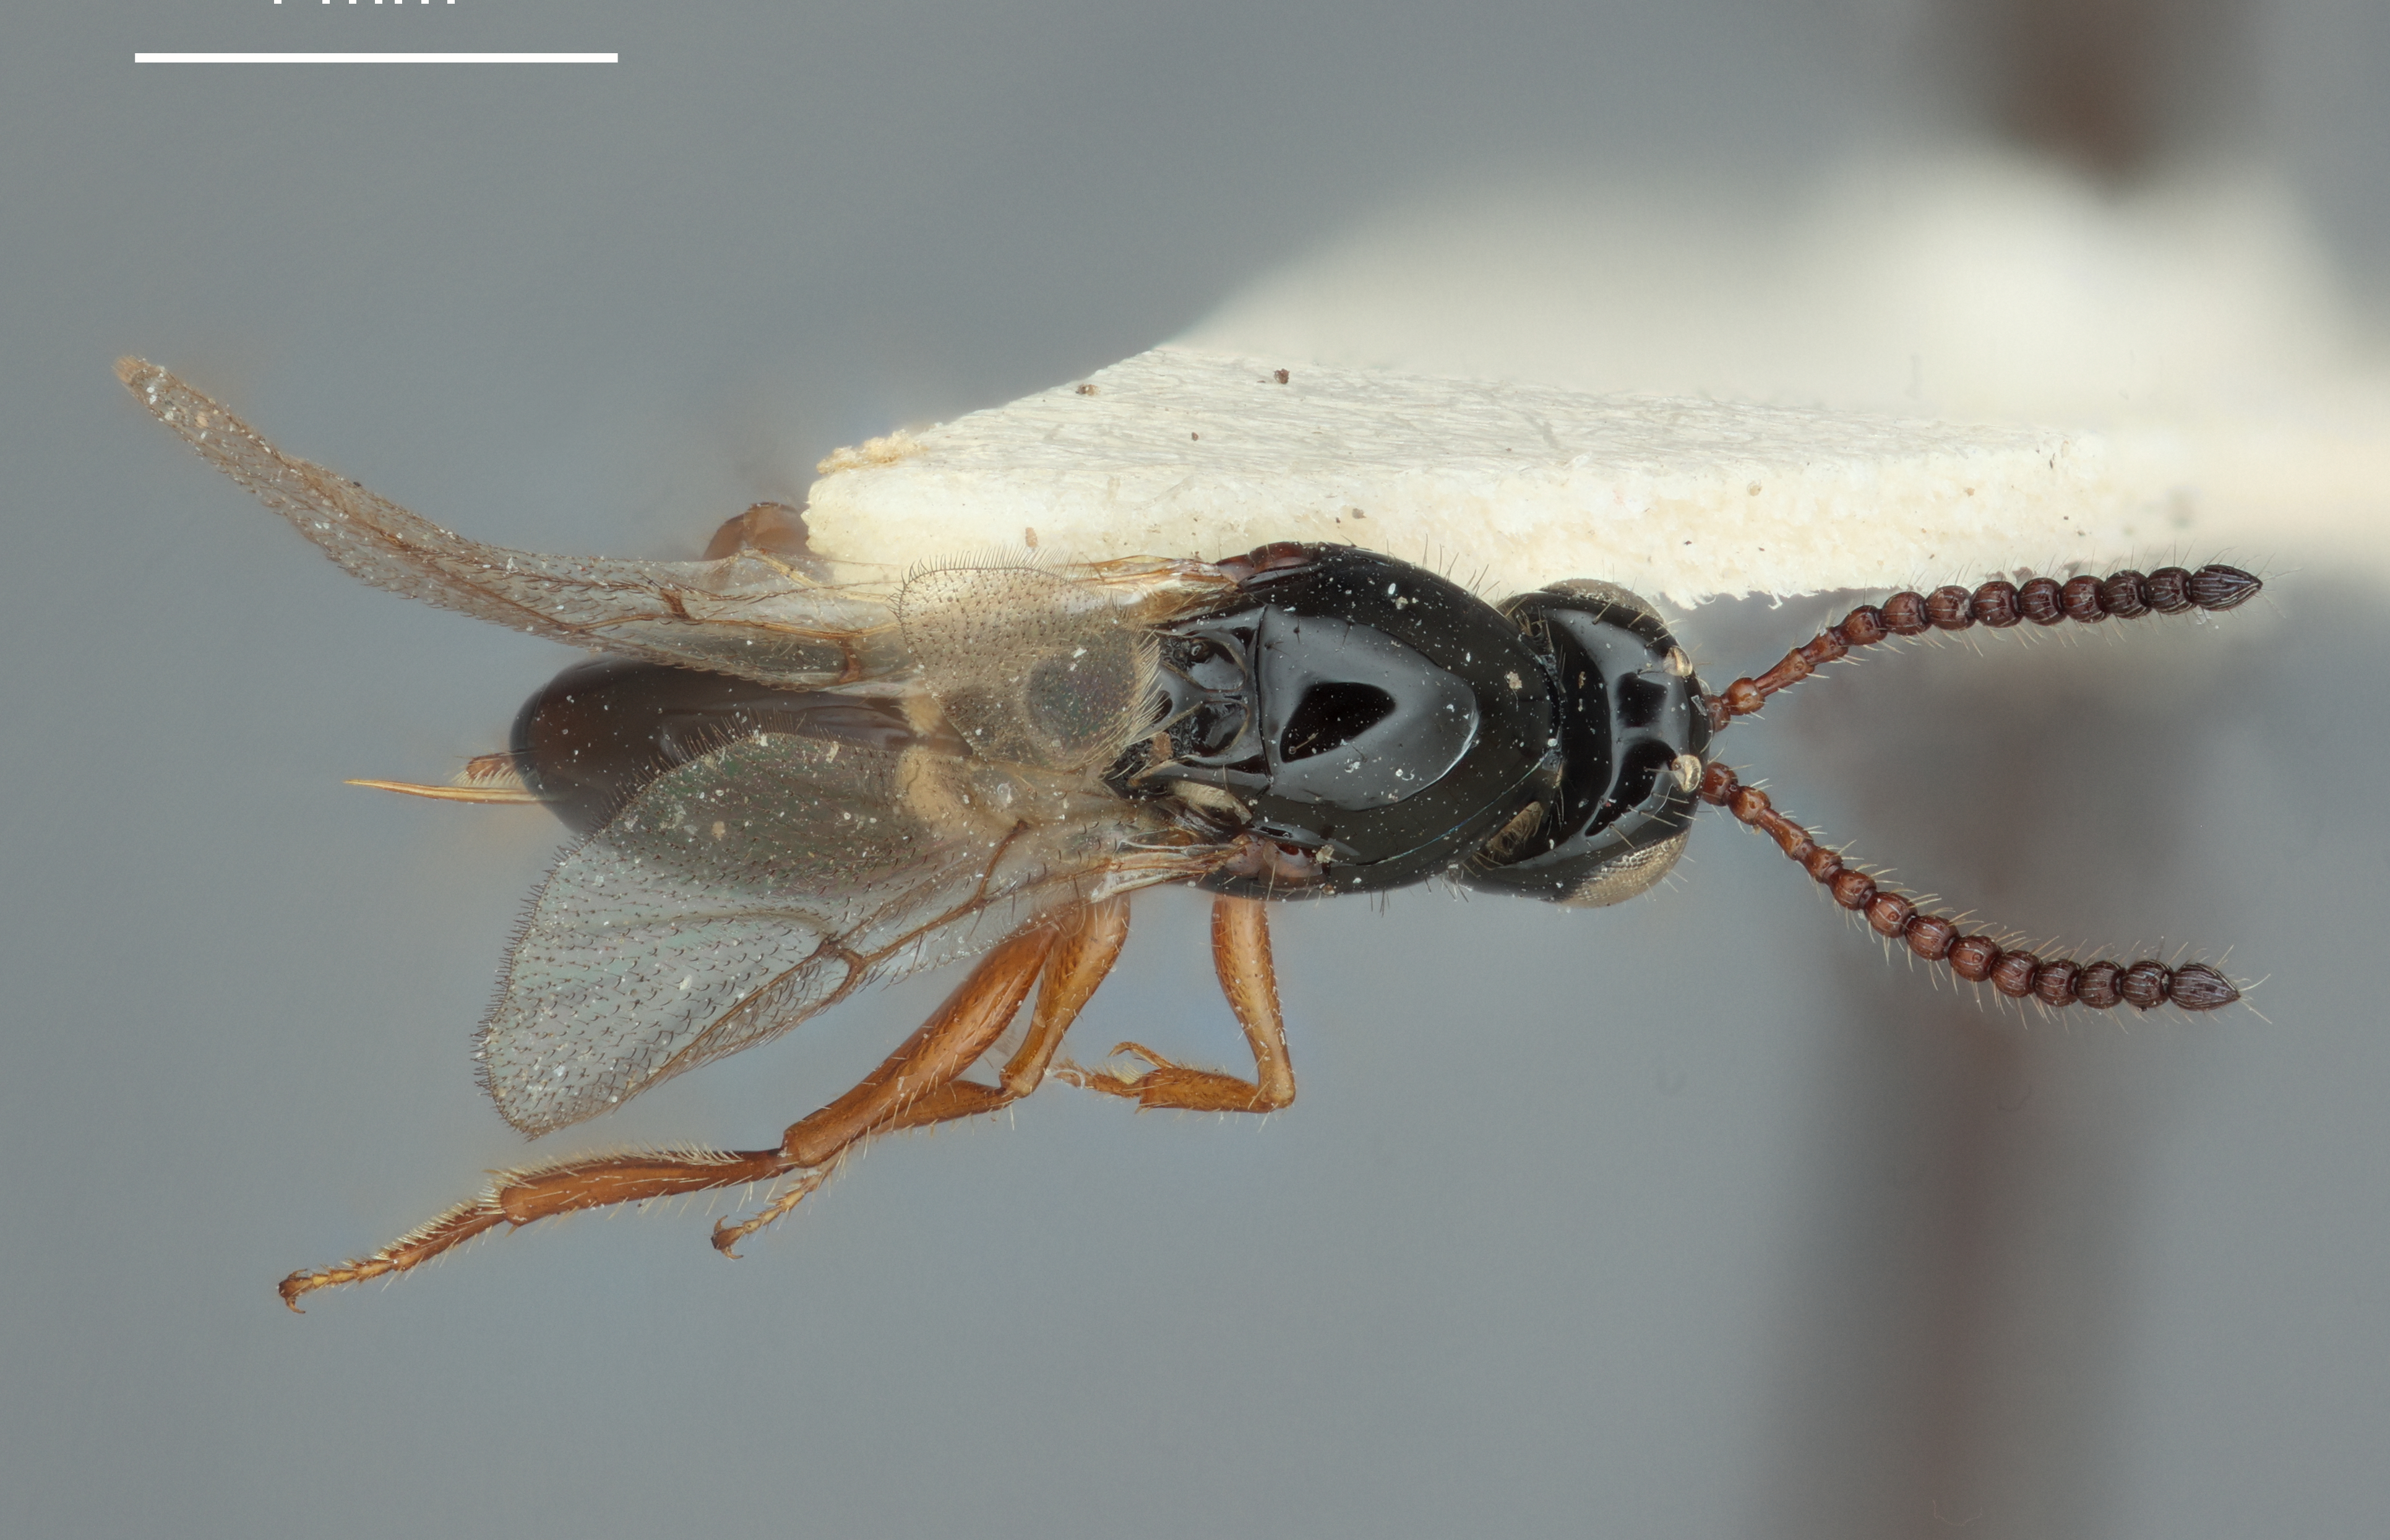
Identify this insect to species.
Trybliographa daci
